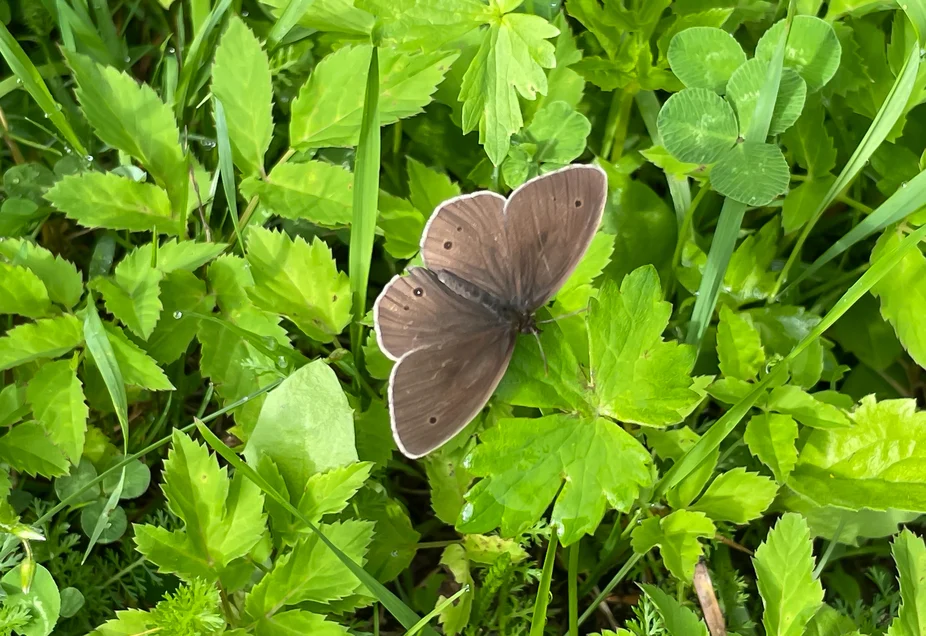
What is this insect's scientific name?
Aphantopus hyperantus
